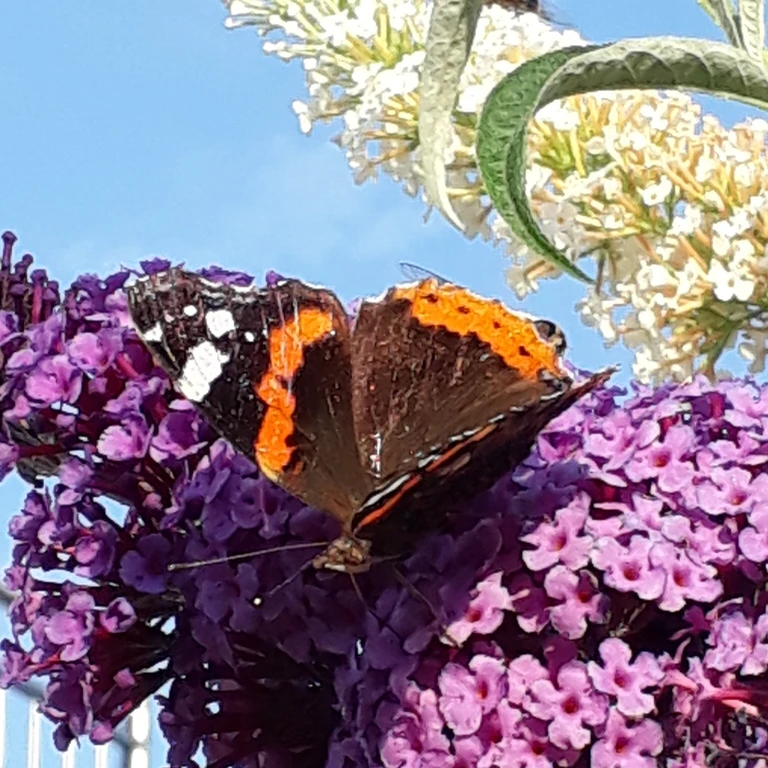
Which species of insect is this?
Vanessa atalanta
